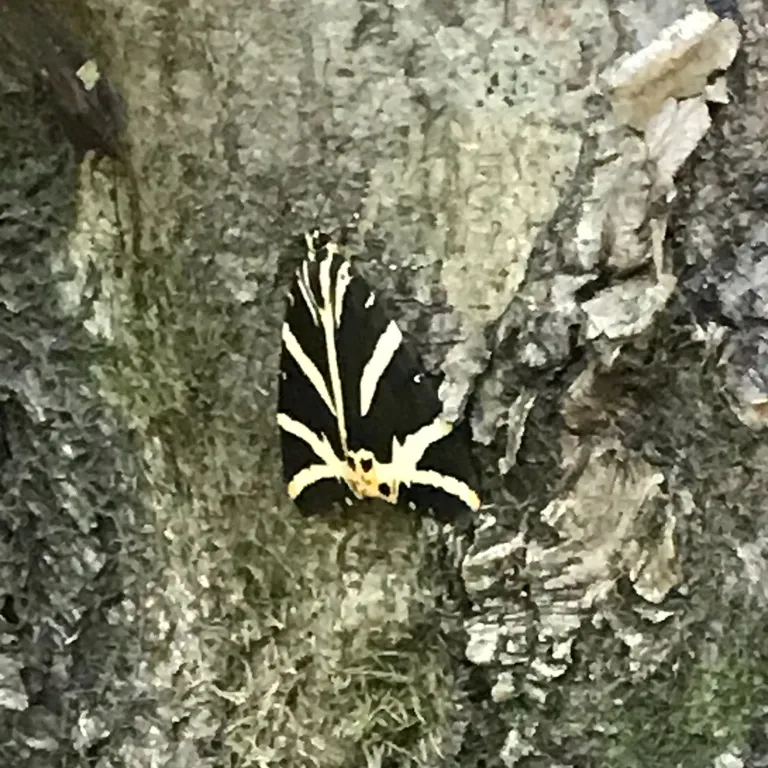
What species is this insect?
Euplagia quadripunctaria
